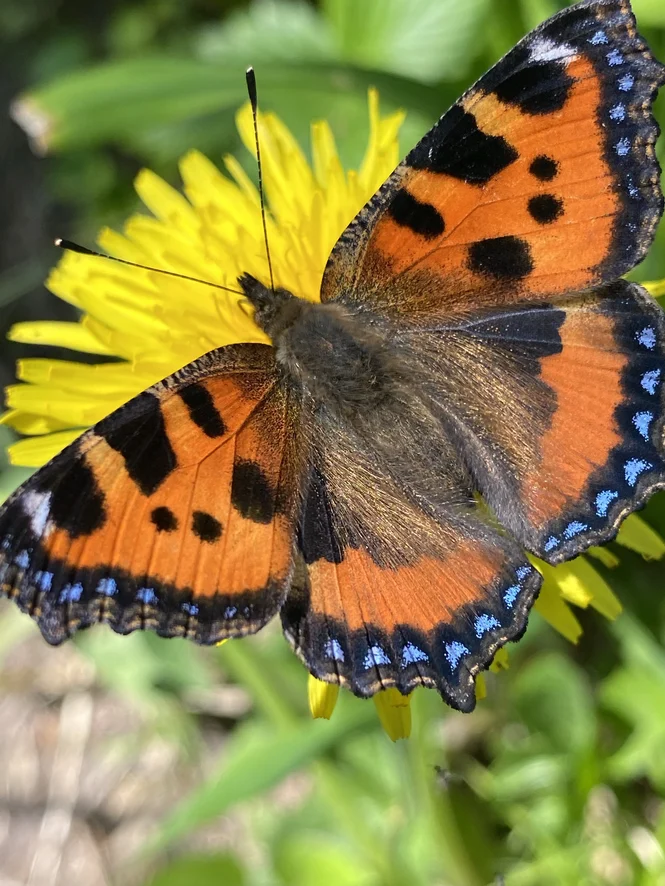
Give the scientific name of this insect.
Aglais urticae
